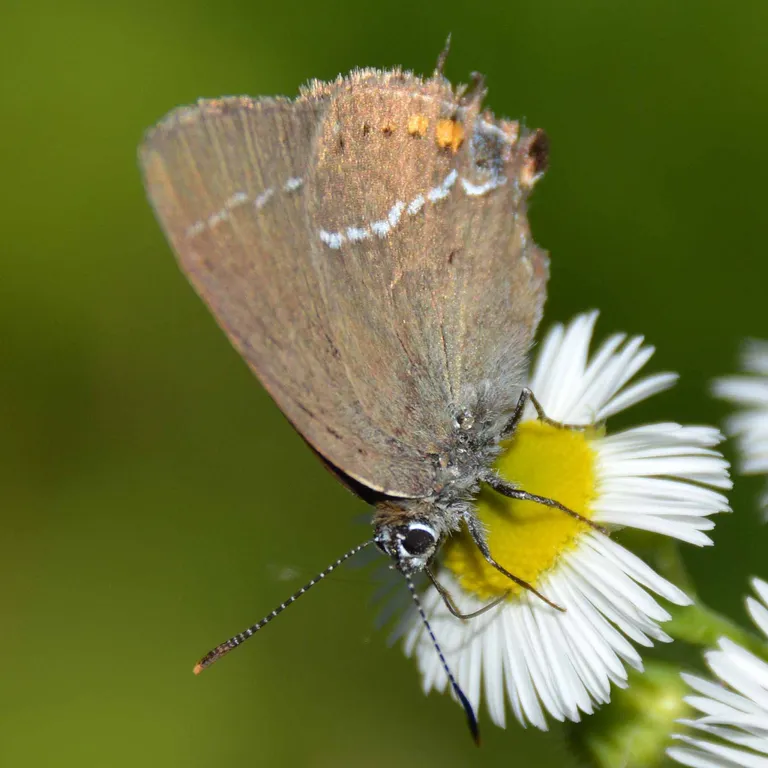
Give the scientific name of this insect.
Satyrium spini (also Tuttiola spini)
